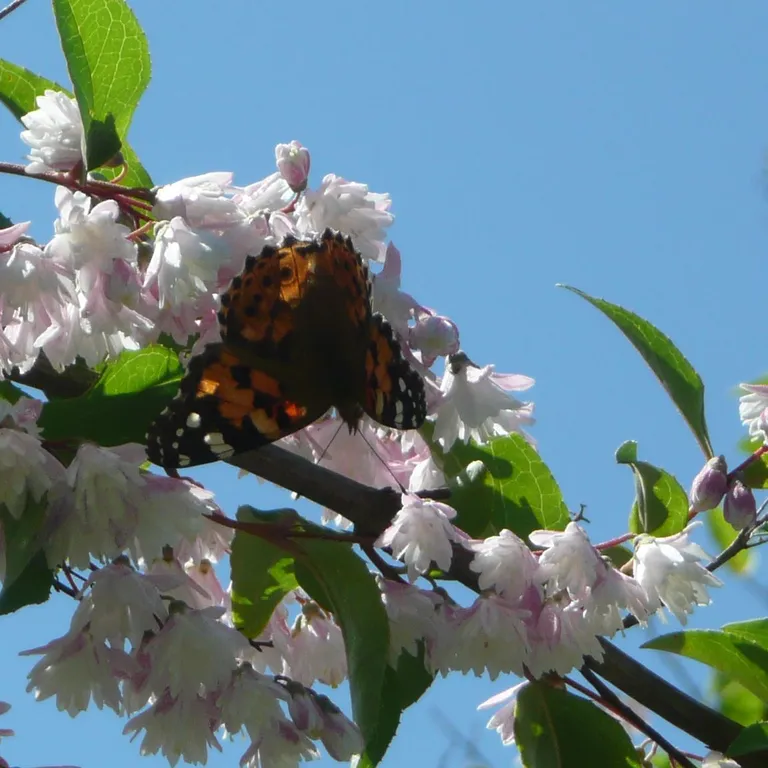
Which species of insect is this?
Vanessa cardui
